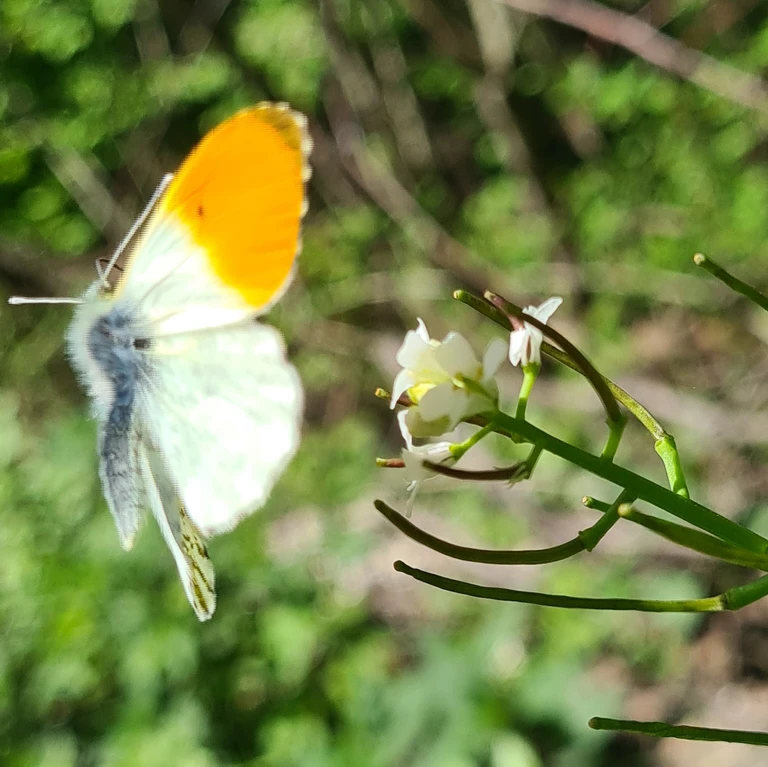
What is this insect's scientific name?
Anthocharis cardamines
